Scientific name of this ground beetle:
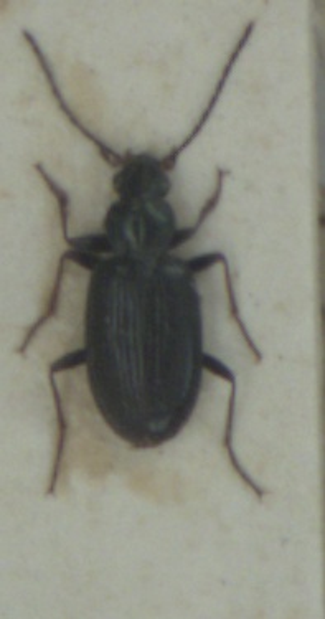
Bembidion tibiale
